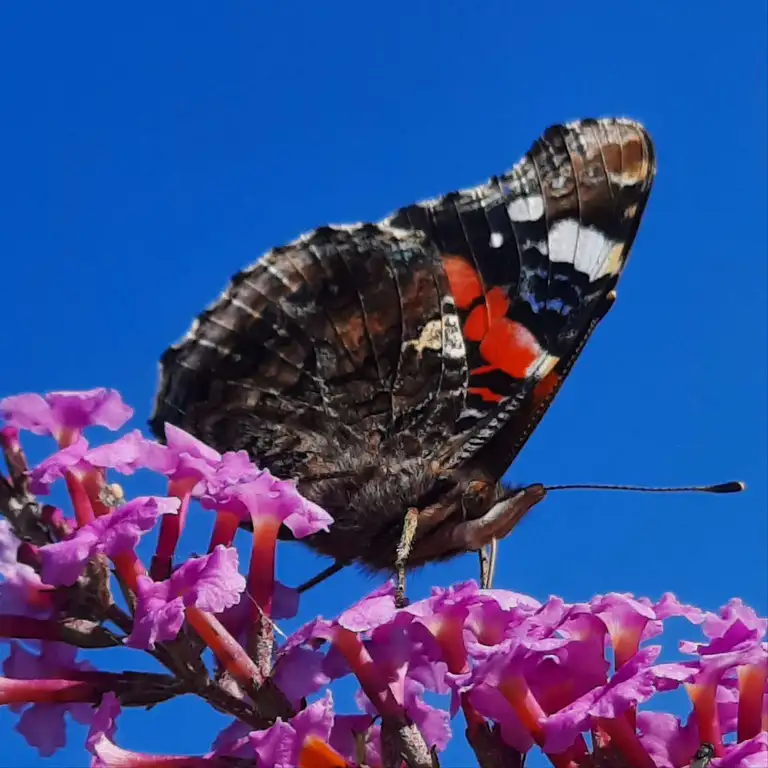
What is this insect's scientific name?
Vanessa atalanta
